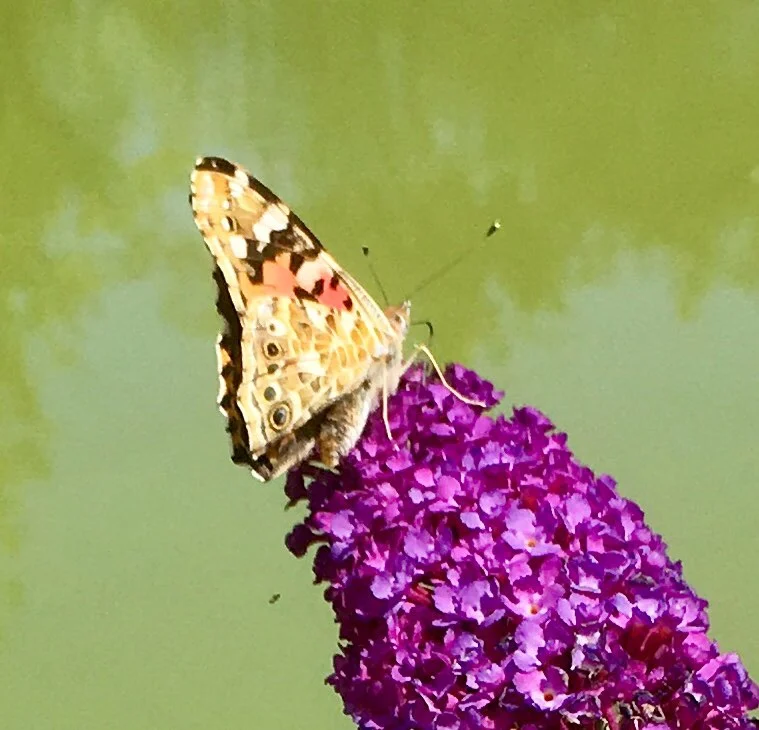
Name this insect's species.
Vanessa cardui
